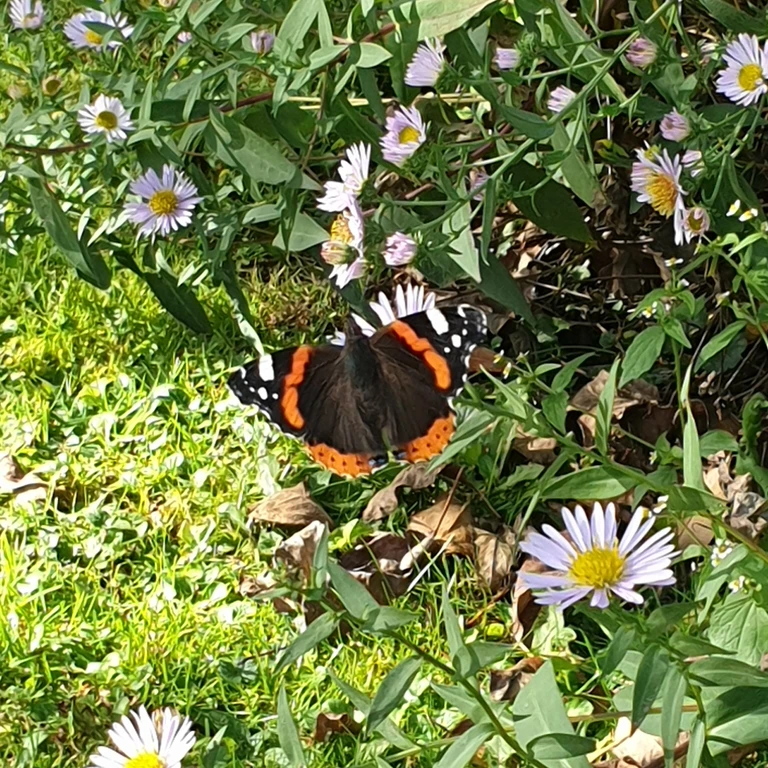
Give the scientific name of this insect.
Vanessa atalanta
